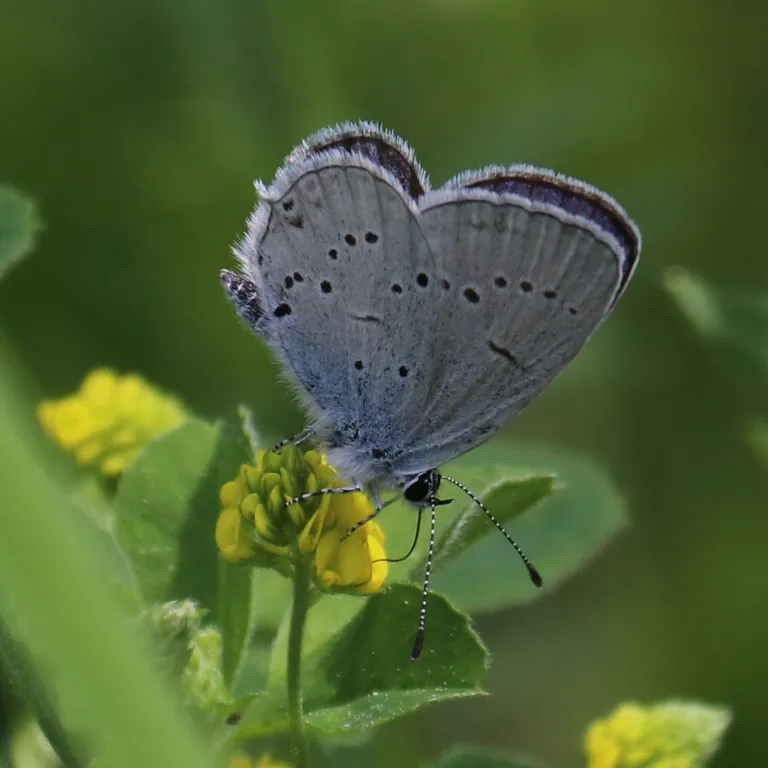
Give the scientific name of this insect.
Cupido decolorata (also Elkalyce decolorata)
